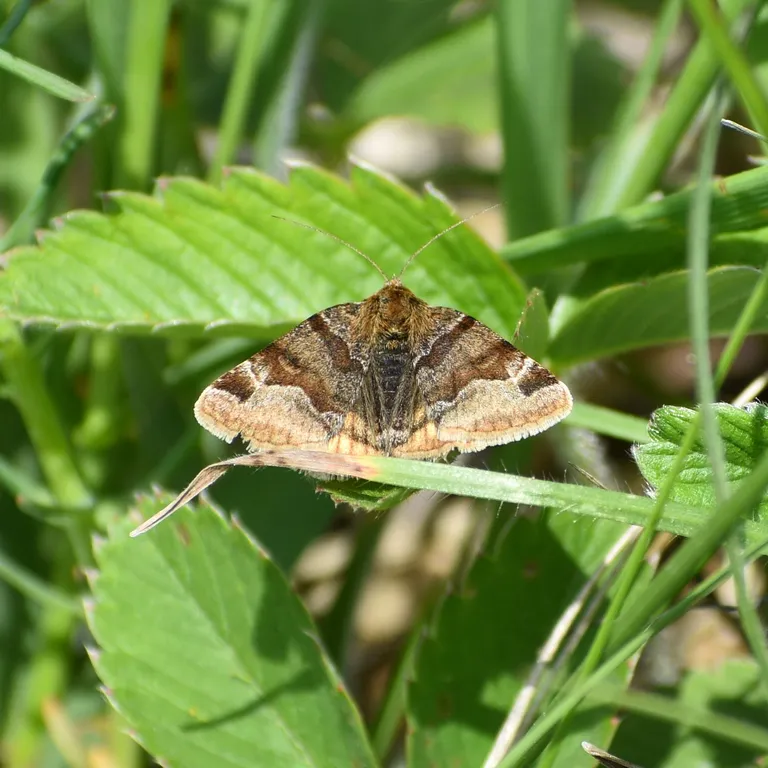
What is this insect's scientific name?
Euclidia glyphica
